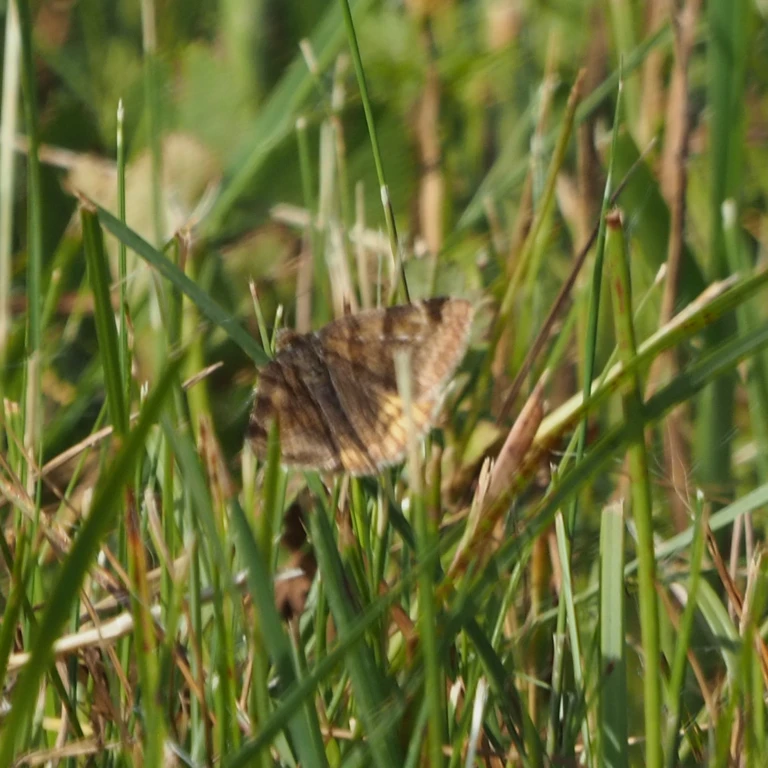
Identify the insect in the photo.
Euclidia glyphica
